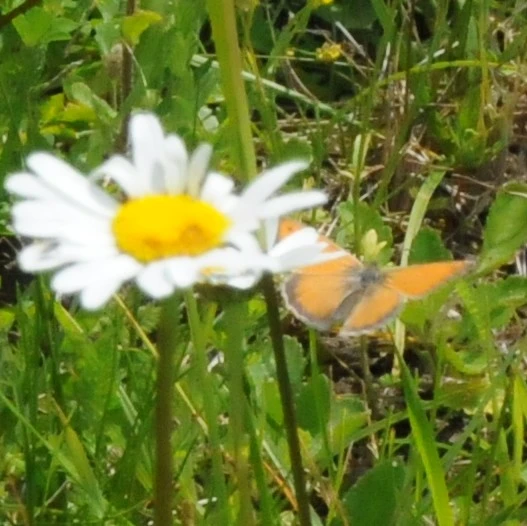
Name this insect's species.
Coenonympha pamphilus
